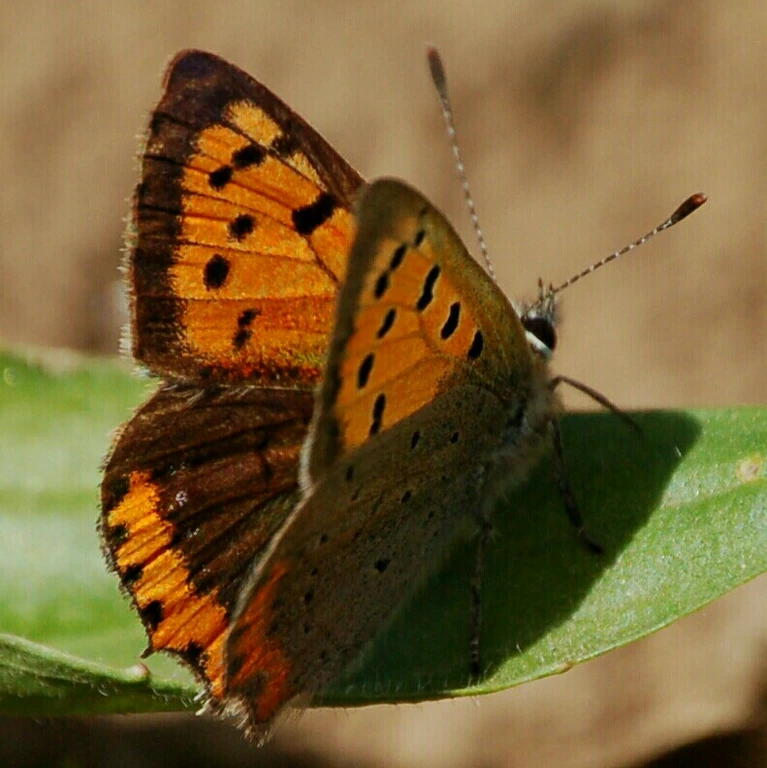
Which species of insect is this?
Lycaena phlaeas
